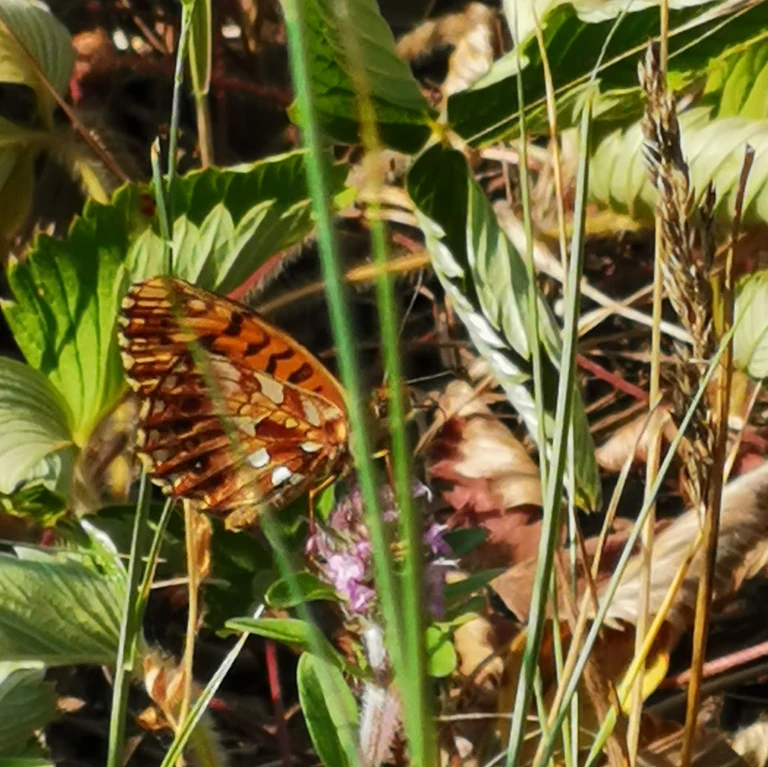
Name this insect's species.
Boloria dia
